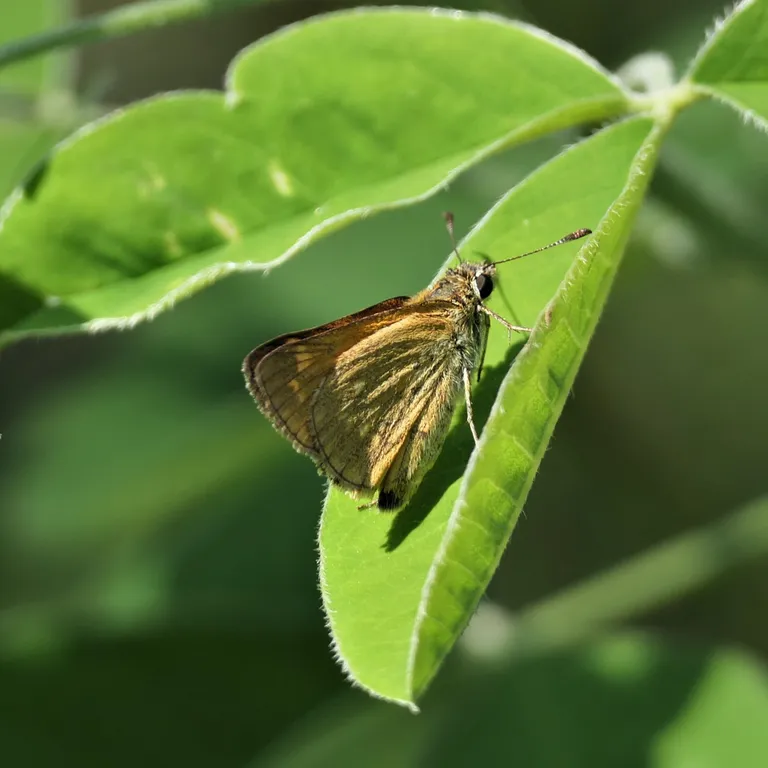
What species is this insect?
Ochlodes sylvanus (also Ochlodes venata)
